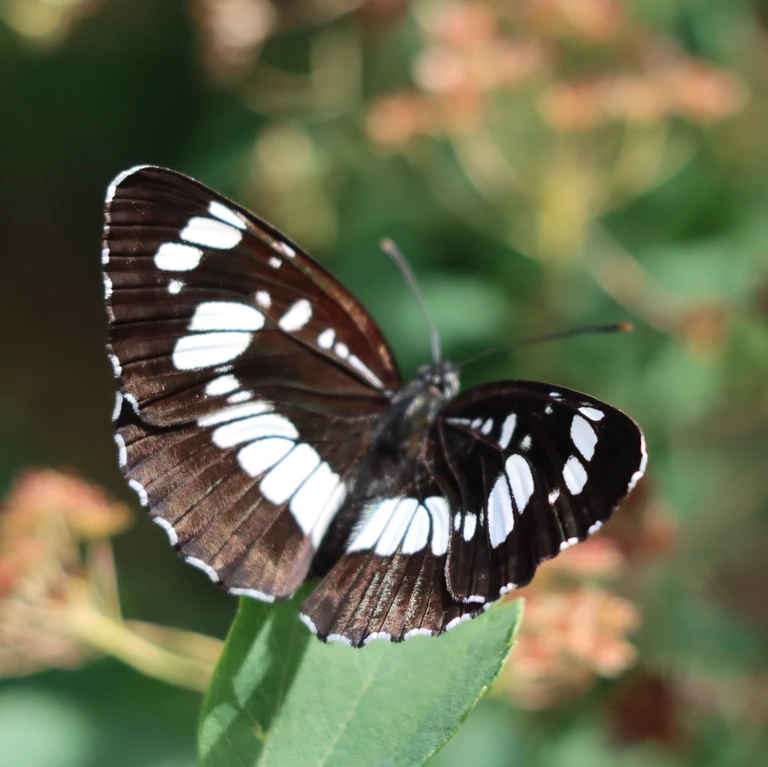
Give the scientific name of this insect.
Neptis rivularis
